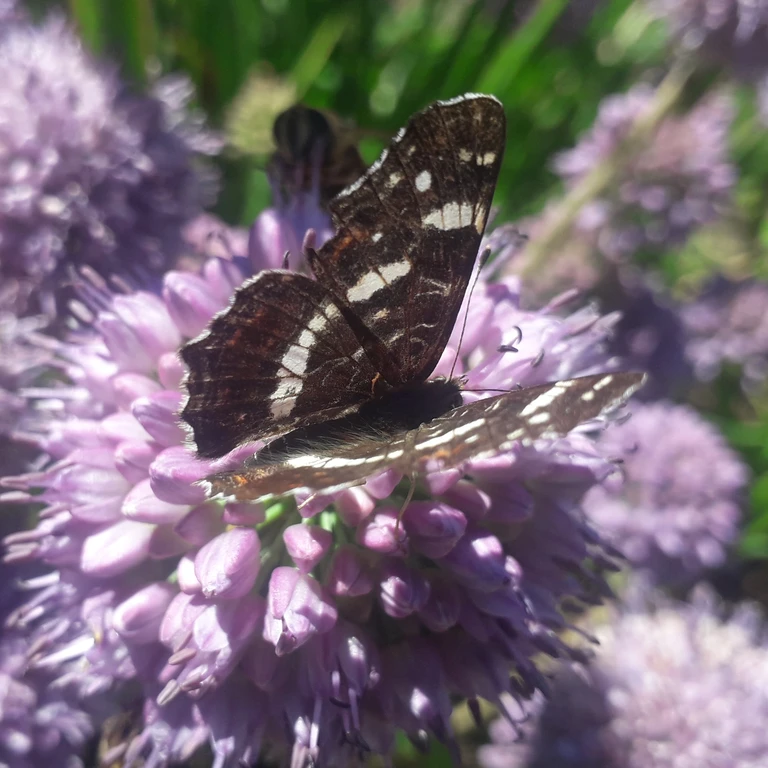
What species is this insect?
Araschnia levana
